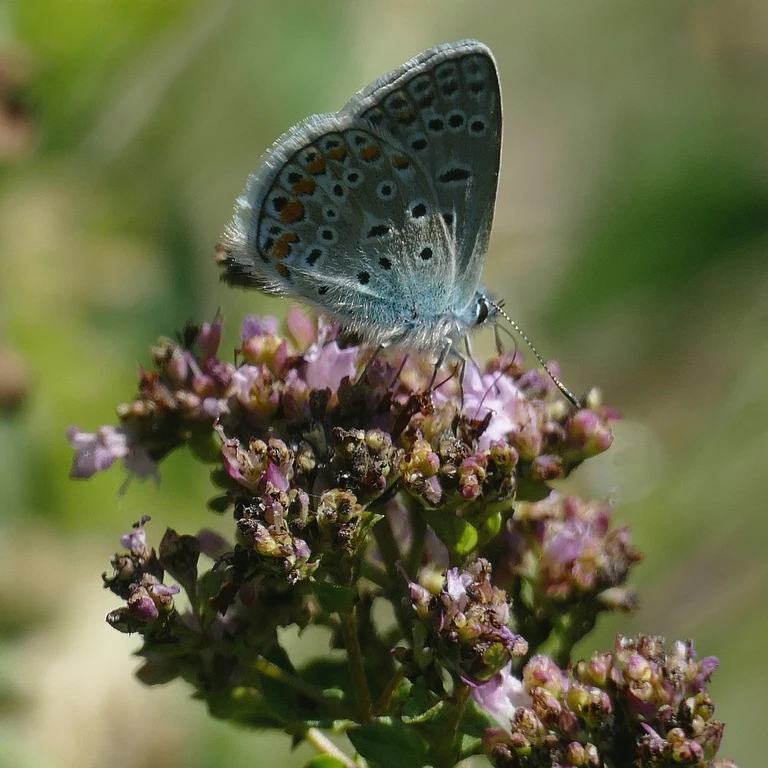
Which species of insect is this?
Polyommatus icarus
